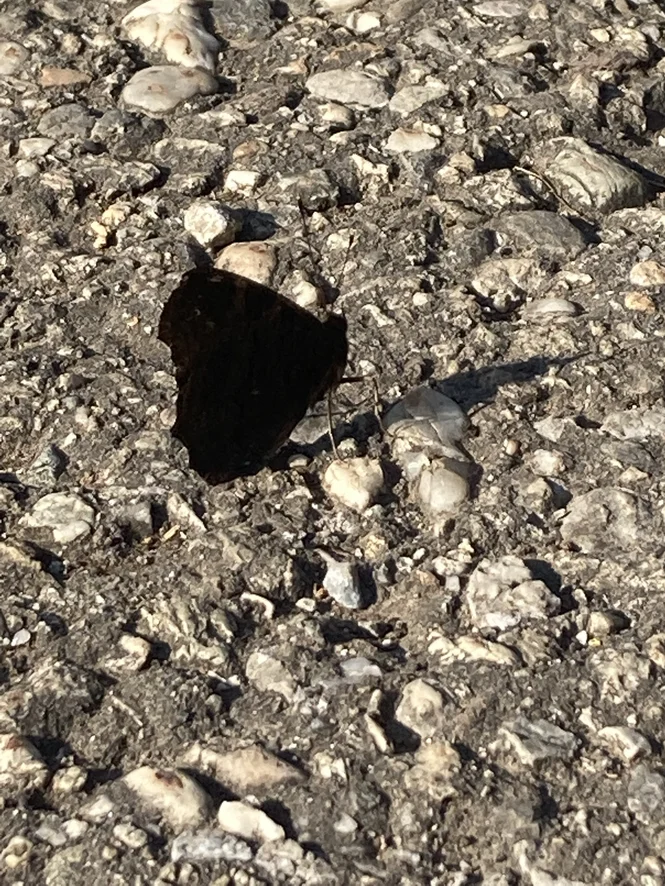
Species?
Aglais io
